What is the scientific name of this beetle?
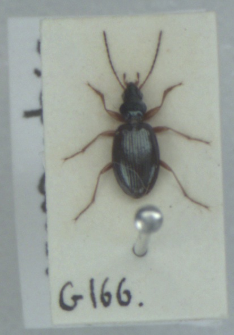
Bembidion stephensii
